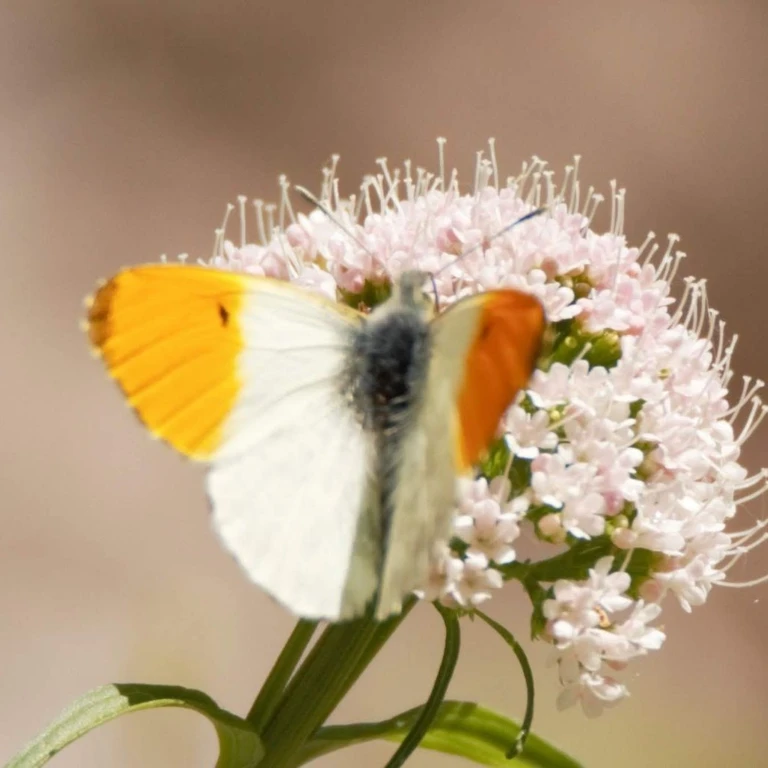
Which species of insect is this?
Anthocharis cardamines
